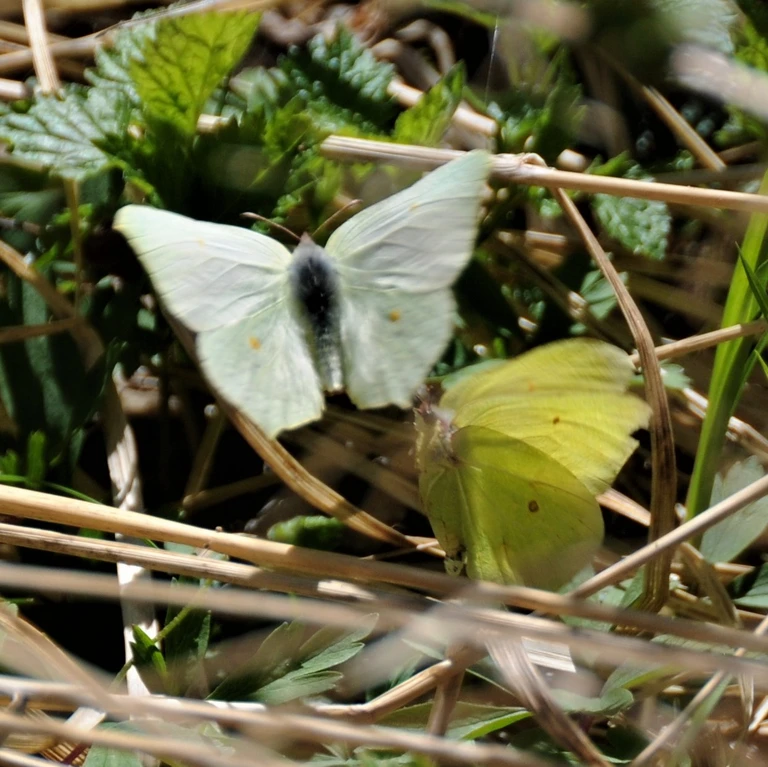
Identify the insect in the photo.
Gonepteryx rhamni
